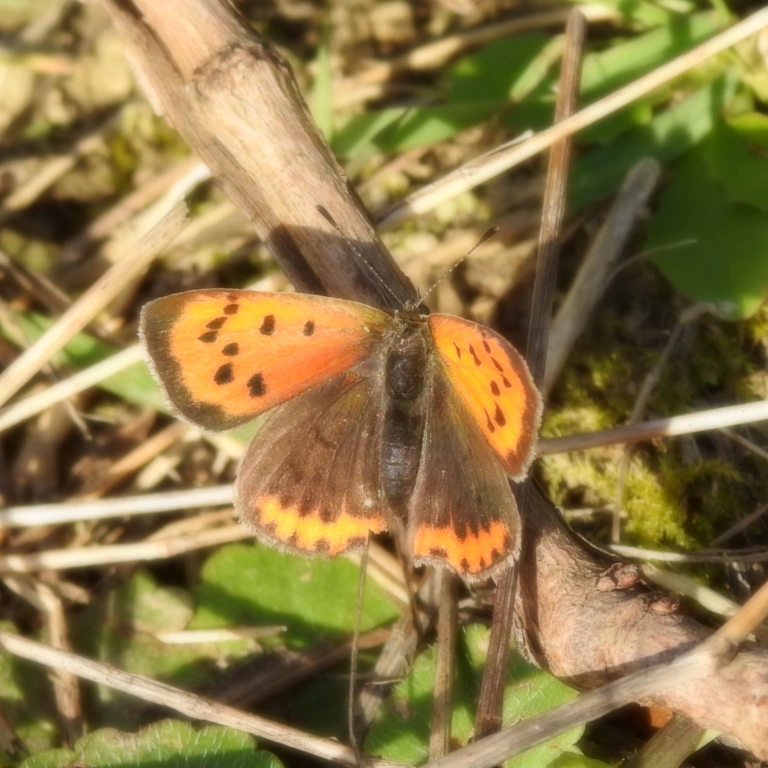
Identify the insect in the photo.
Lycaena phlaeas
